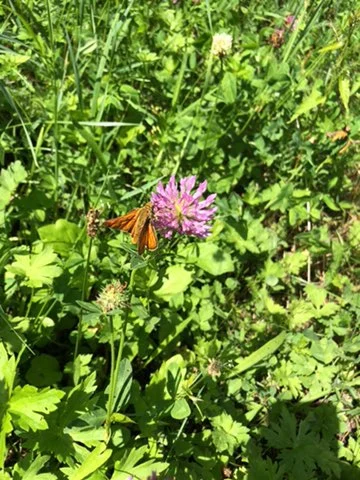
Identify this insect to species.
Ochlodes sylvanus (also Ochlodes venata)
